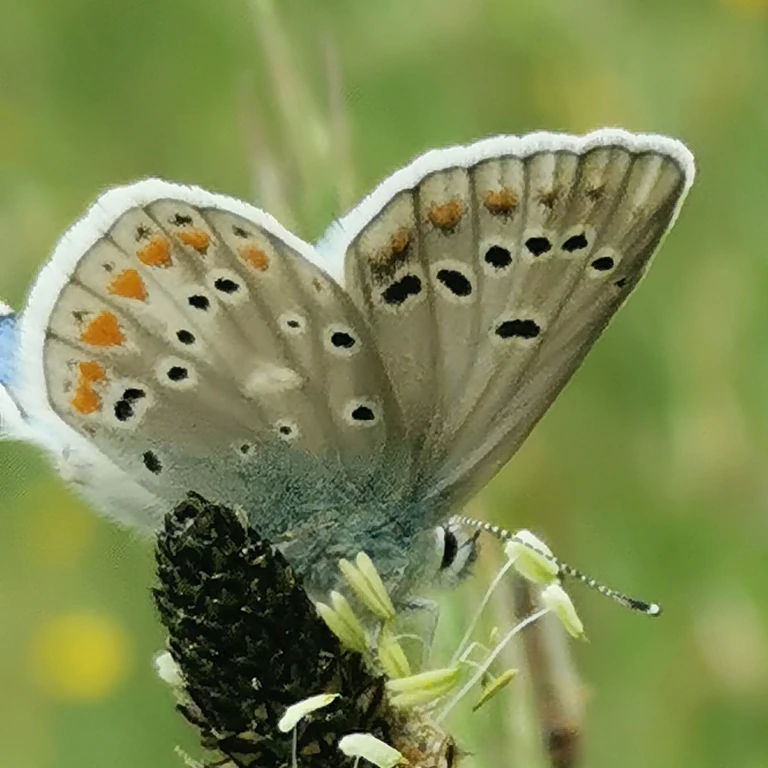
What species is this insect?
Polyommatus dorylas
